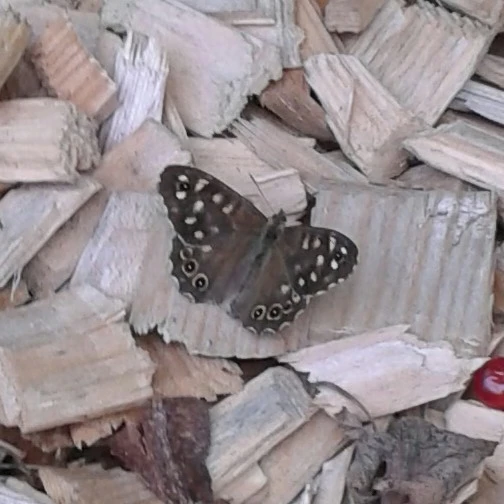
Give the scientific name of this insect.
Pararge aegeria
